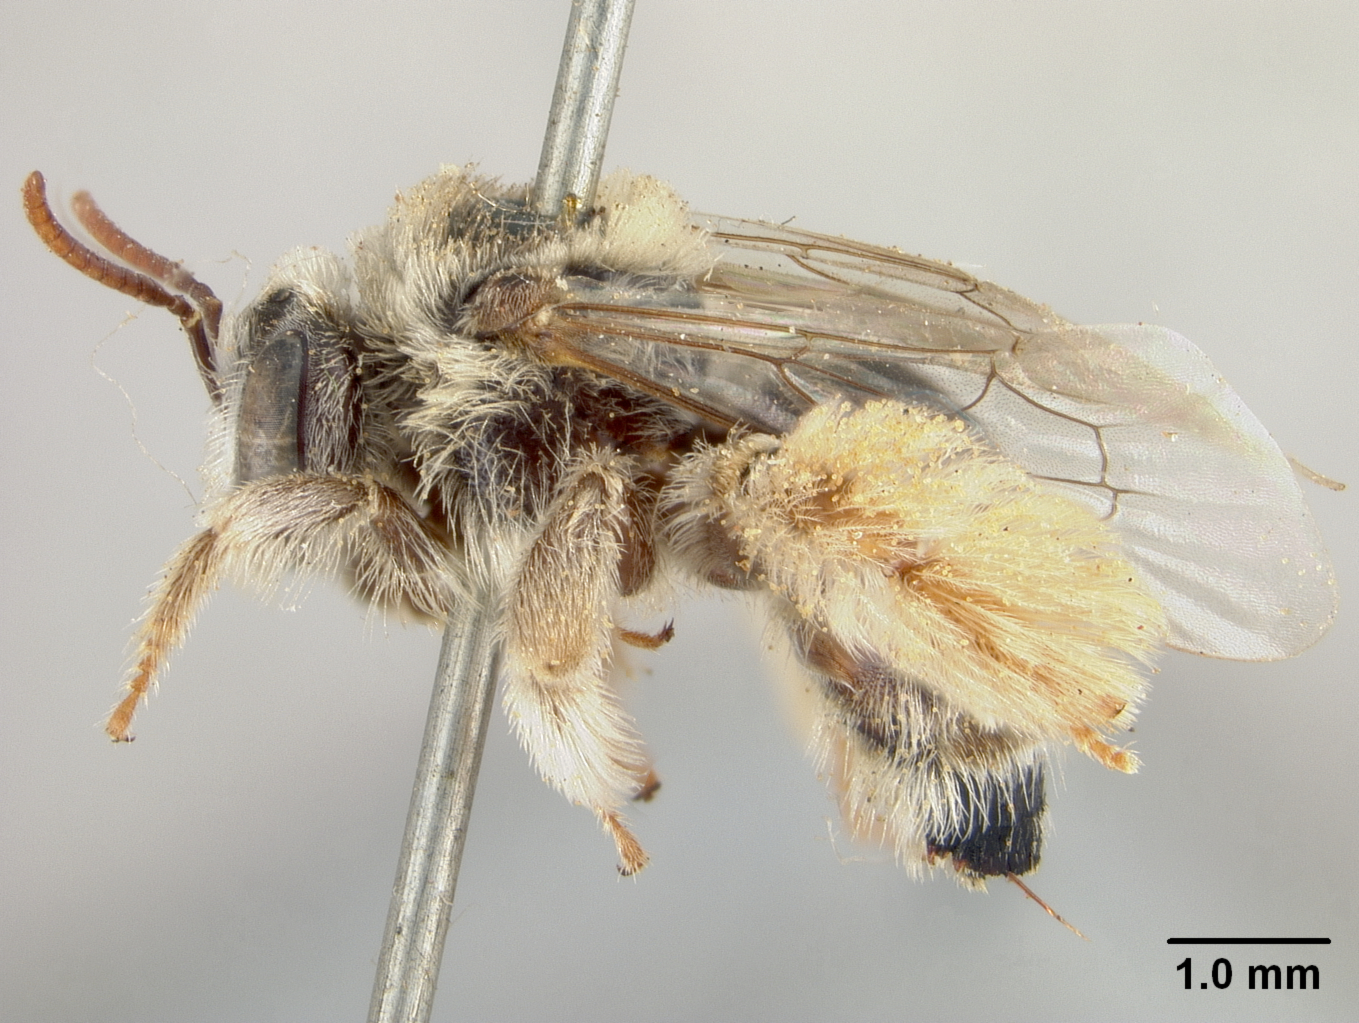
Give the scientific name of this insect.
Exomalopsis verbesinae
